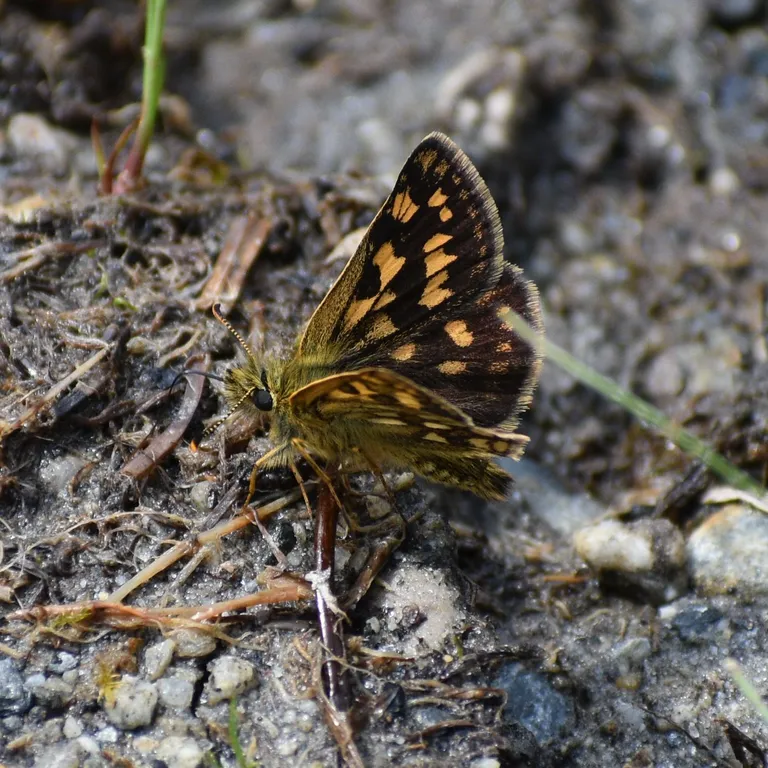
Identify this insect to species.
Carterocephalus palaemon
